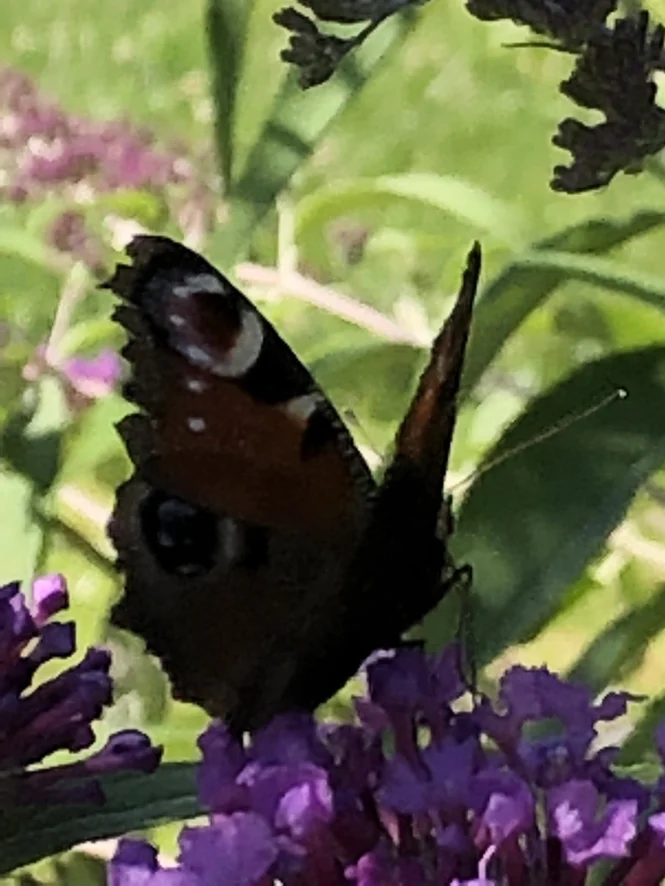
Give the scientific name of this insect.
Aglais io
